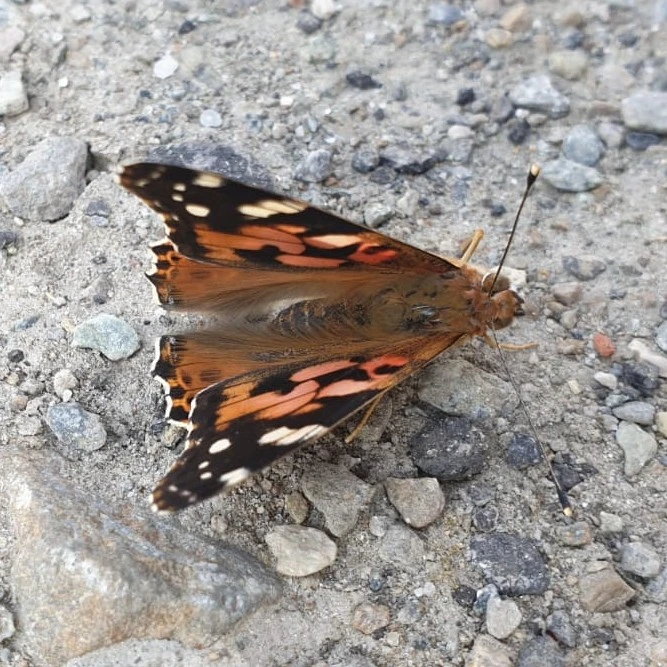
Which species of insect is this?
Vanessa cardui
